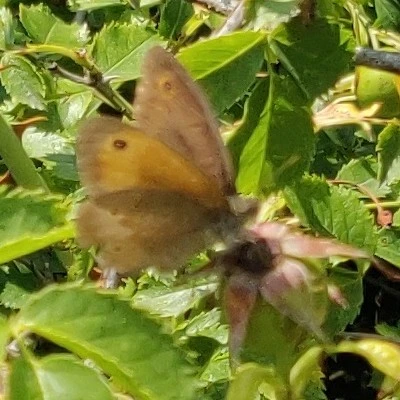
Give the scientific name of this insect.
Maniola jurtina
